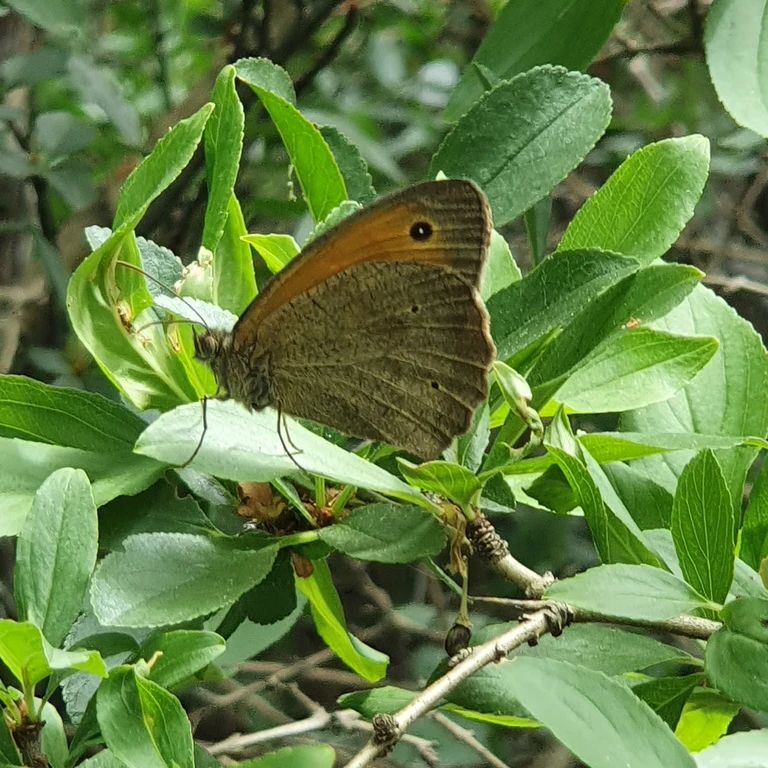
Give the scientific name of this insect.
Maniola jurtina
